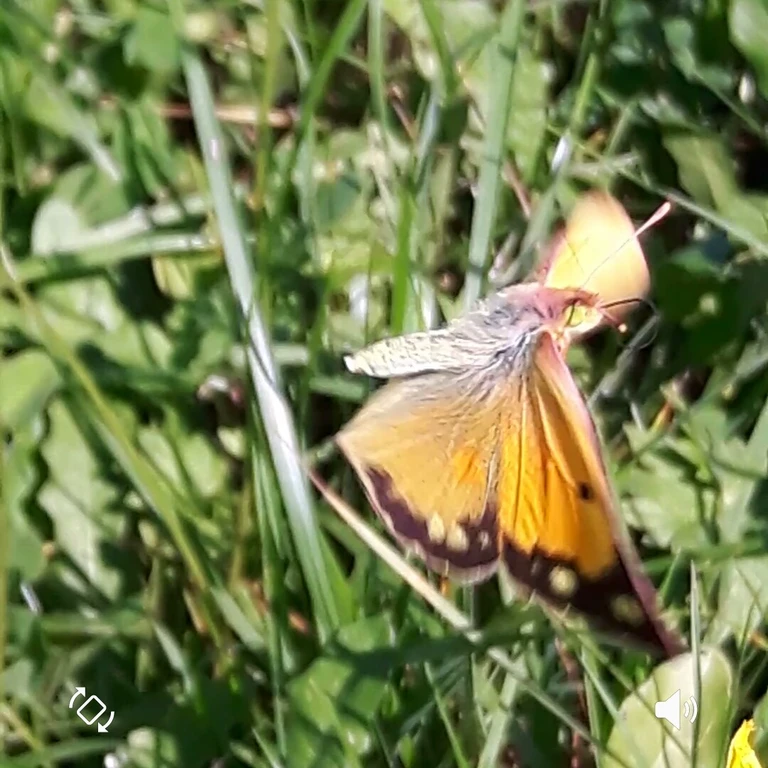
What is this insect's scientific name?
Colias croceus
